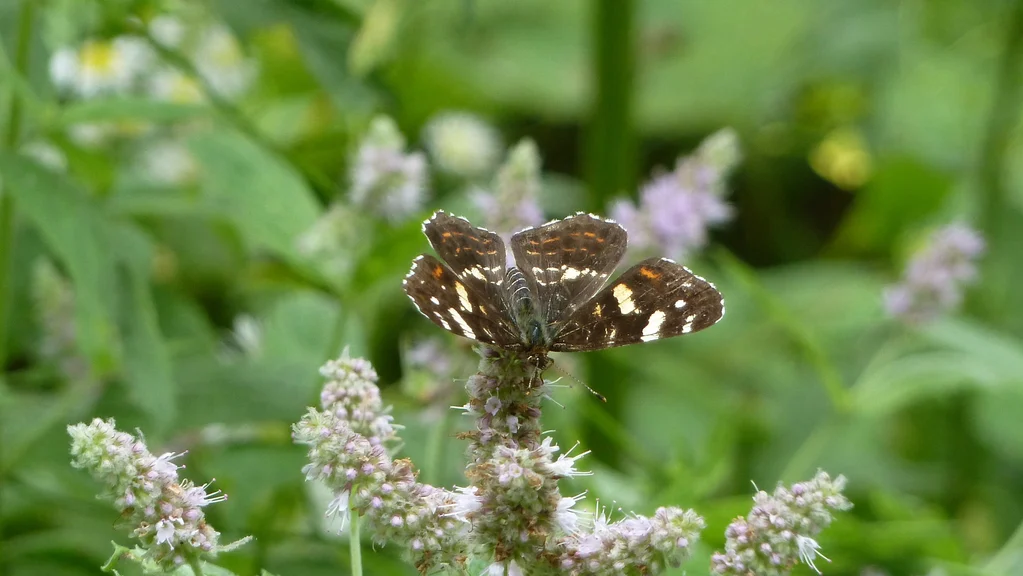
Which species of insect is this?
Araschnia levana
